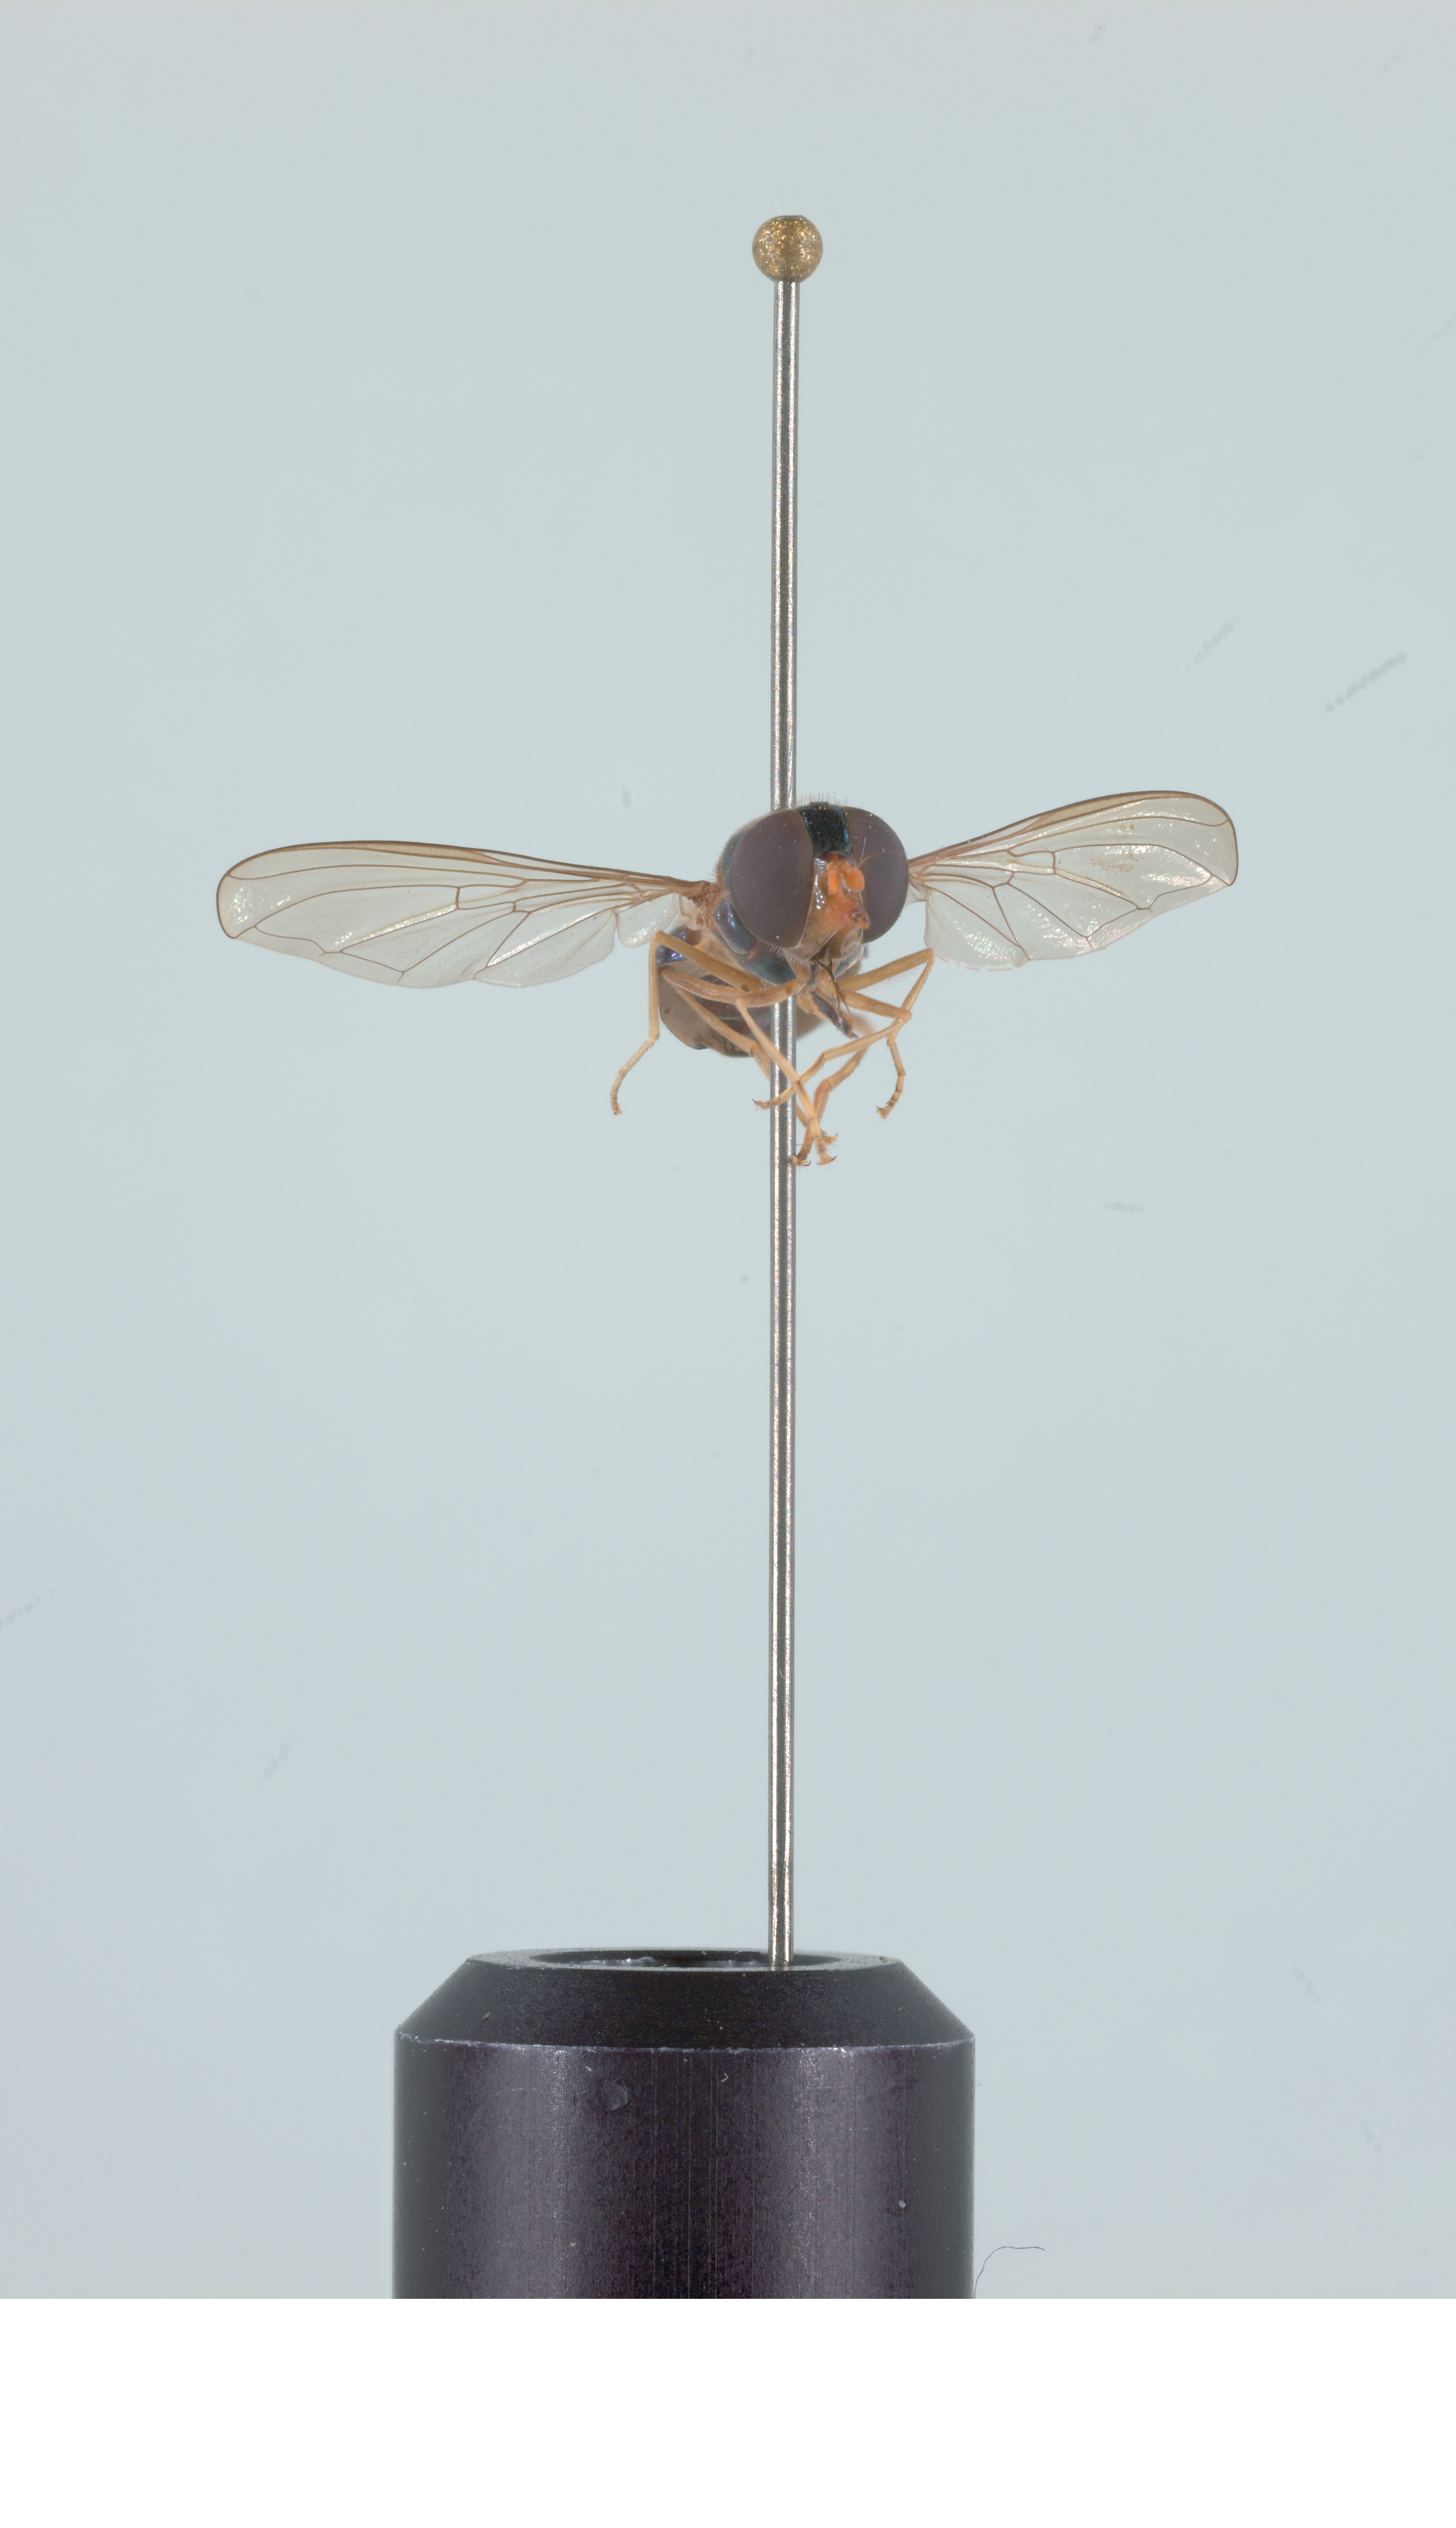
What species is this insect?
Rhingia caerulescens
